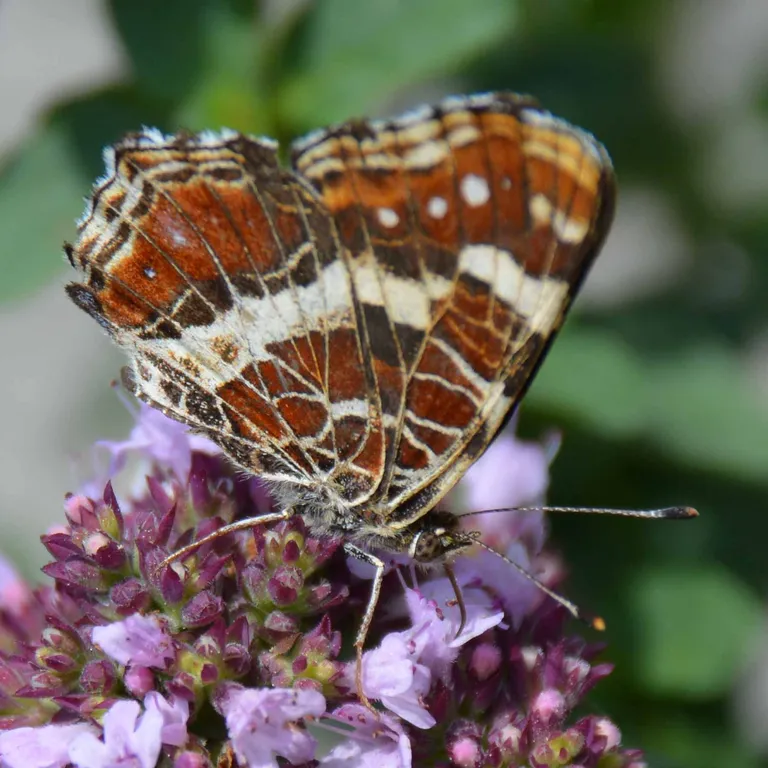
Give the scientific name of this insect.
Araschnia levana
